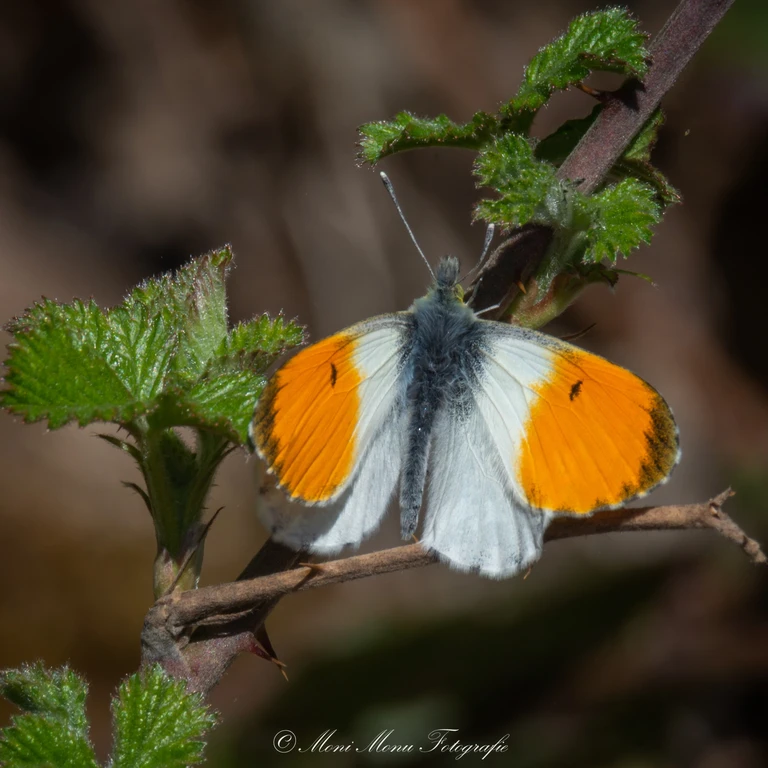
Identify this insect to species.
Anthocharis cardamines
